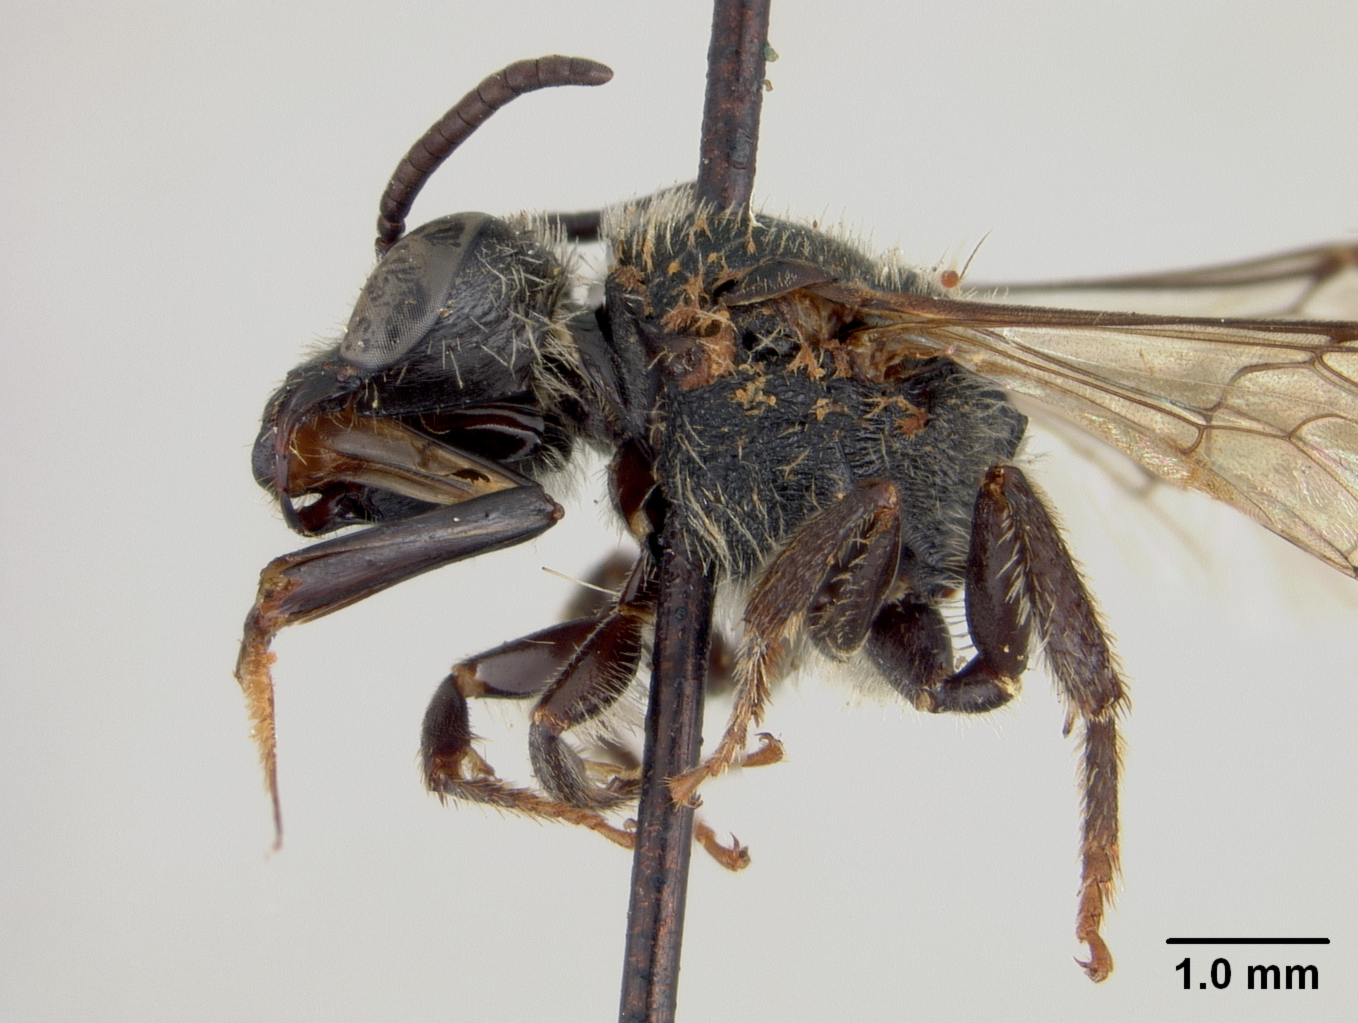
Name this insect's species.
Halictus trimeni
